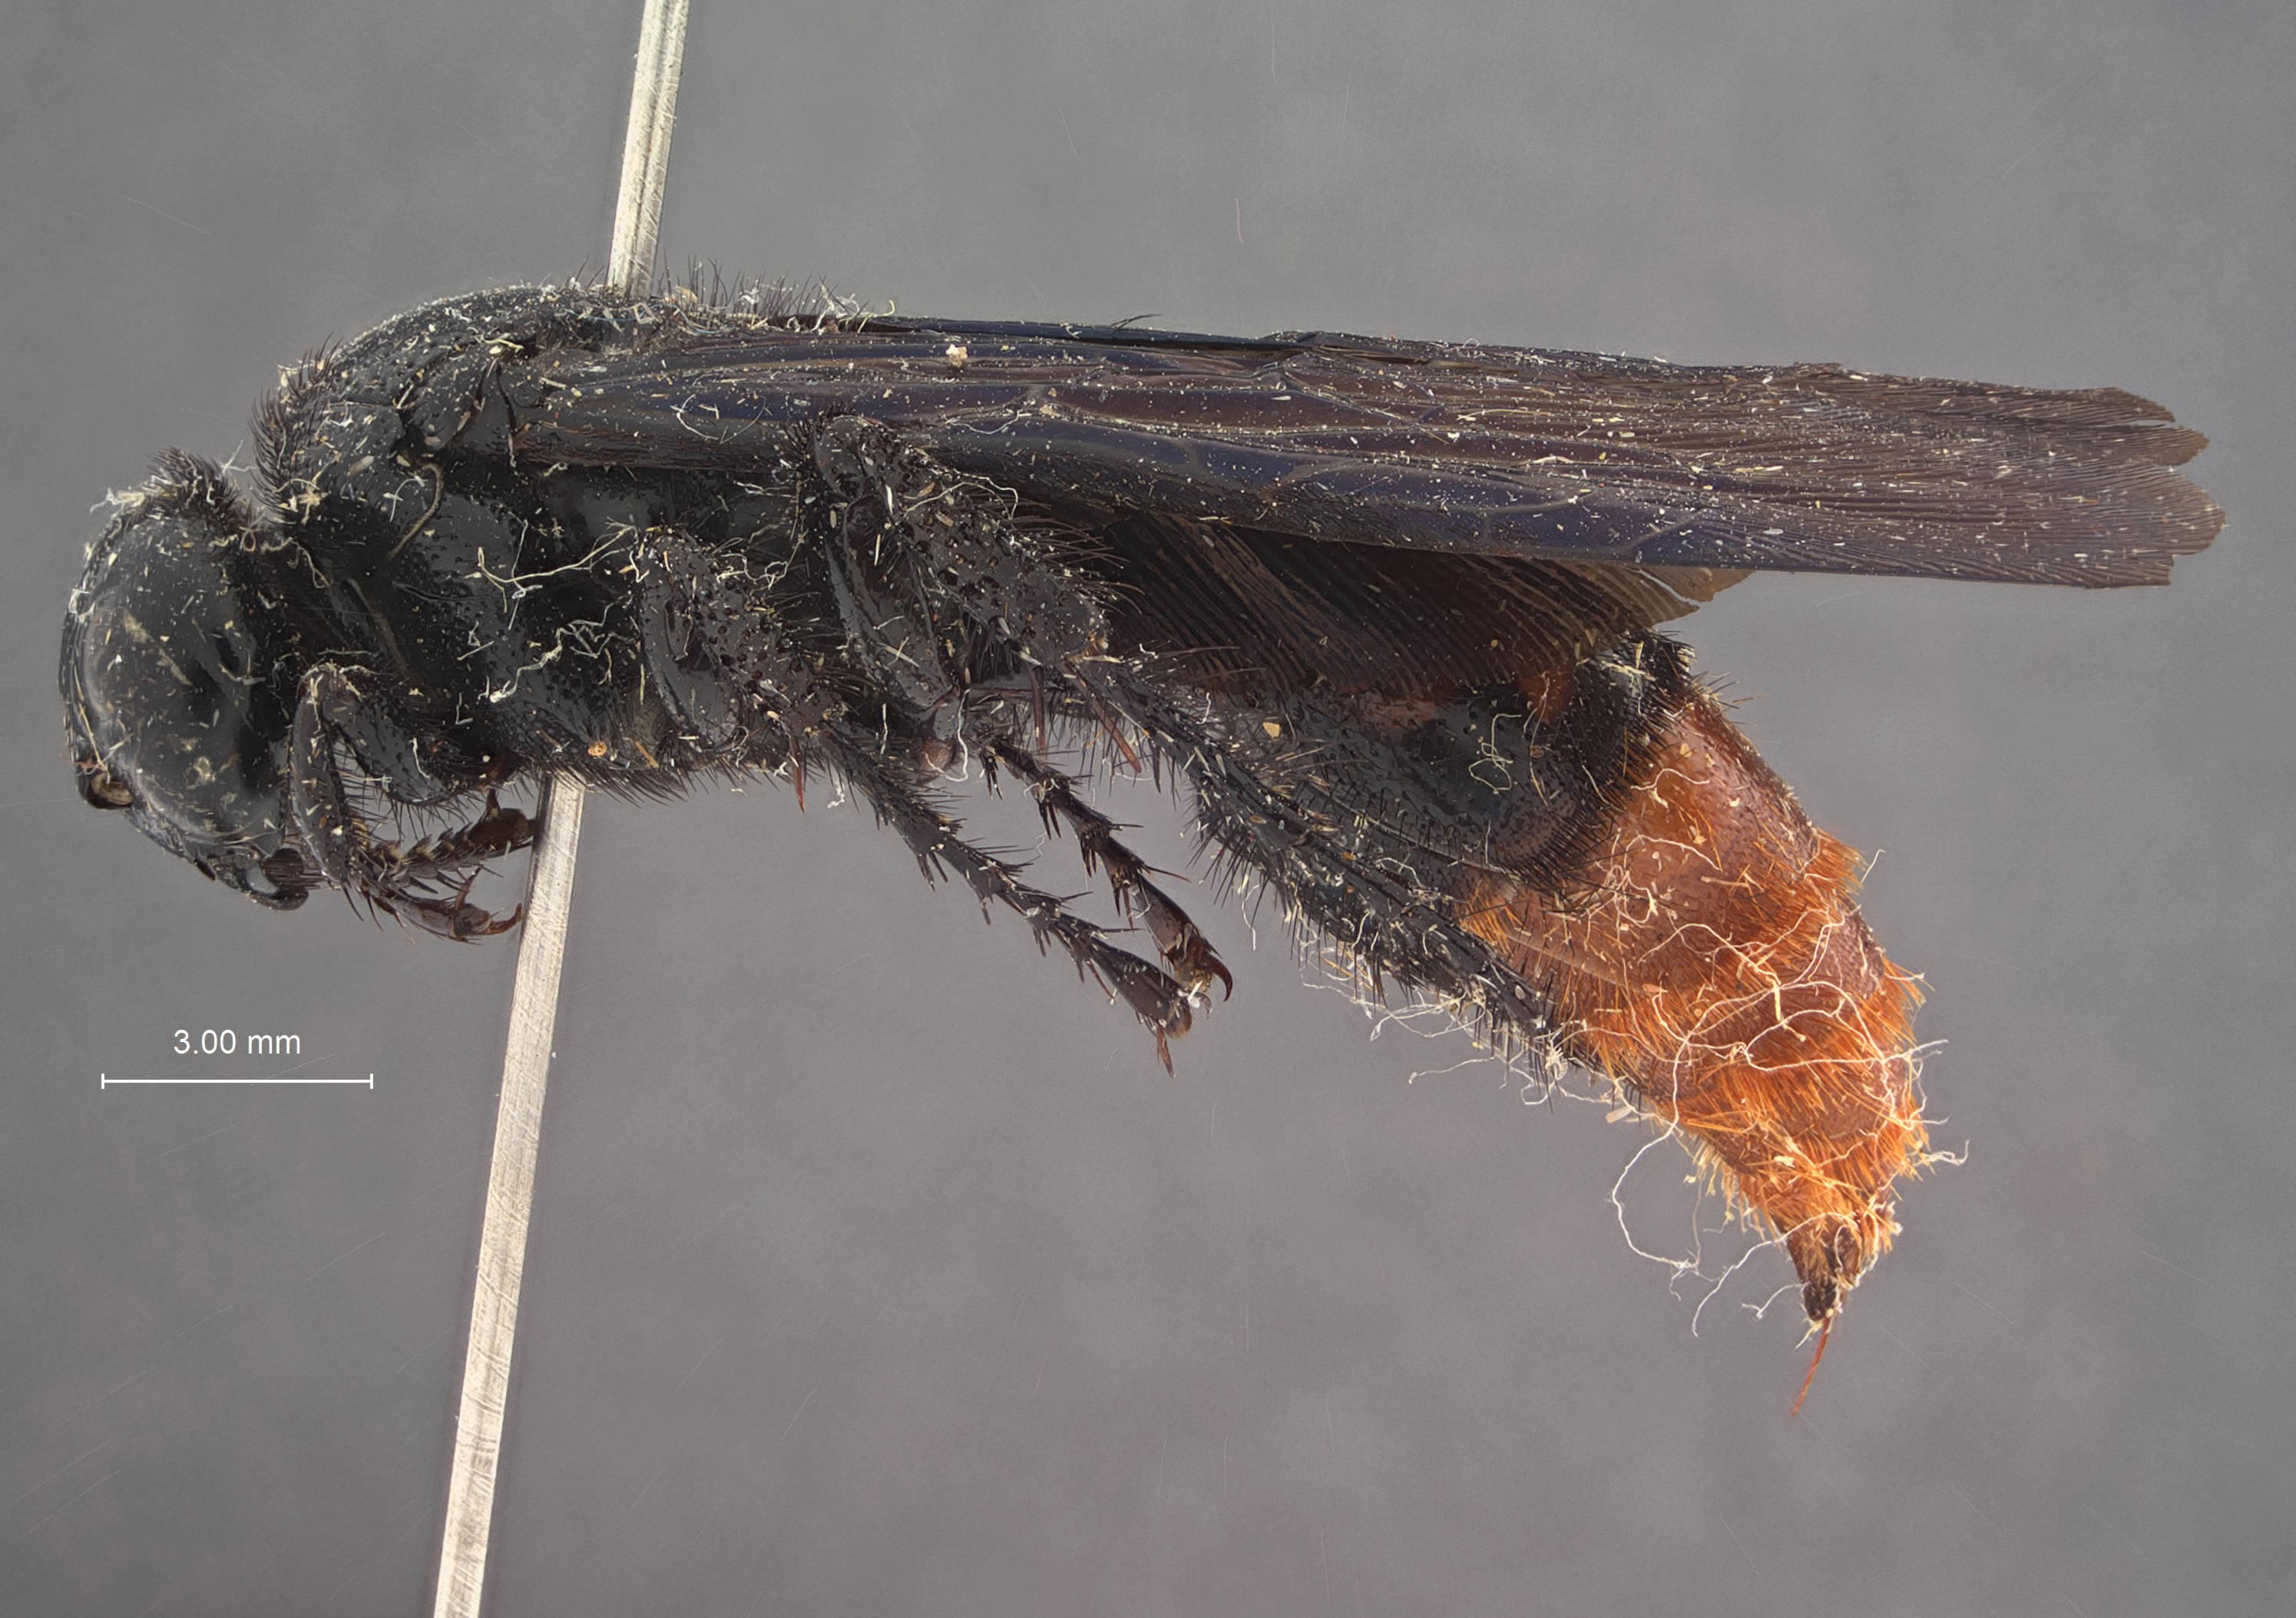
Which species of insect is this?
Liacos erythrosoma
